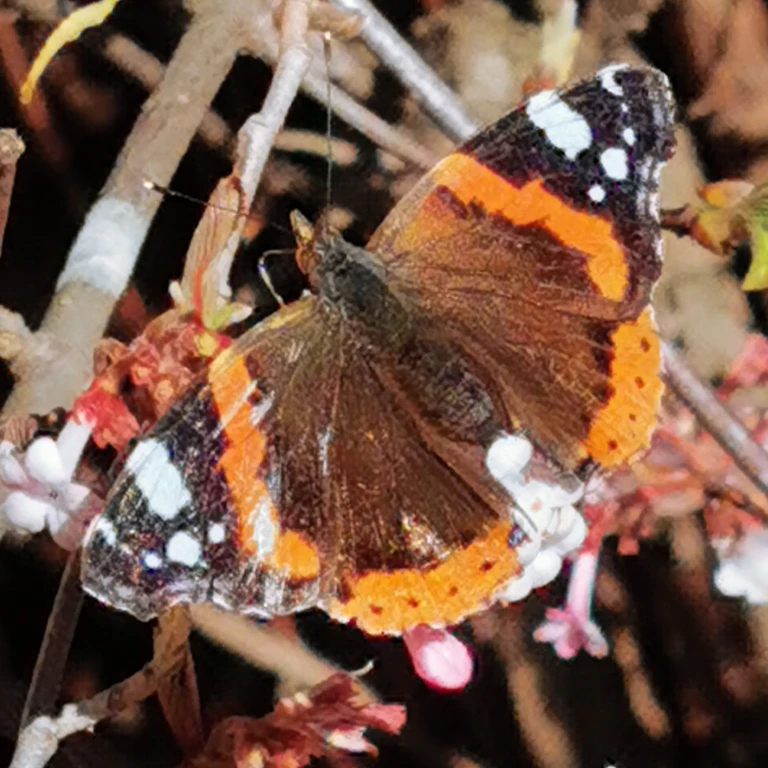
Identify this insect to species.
Vanessa atalanta
